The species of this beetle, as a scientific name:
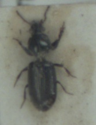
Dyschirius salinus
